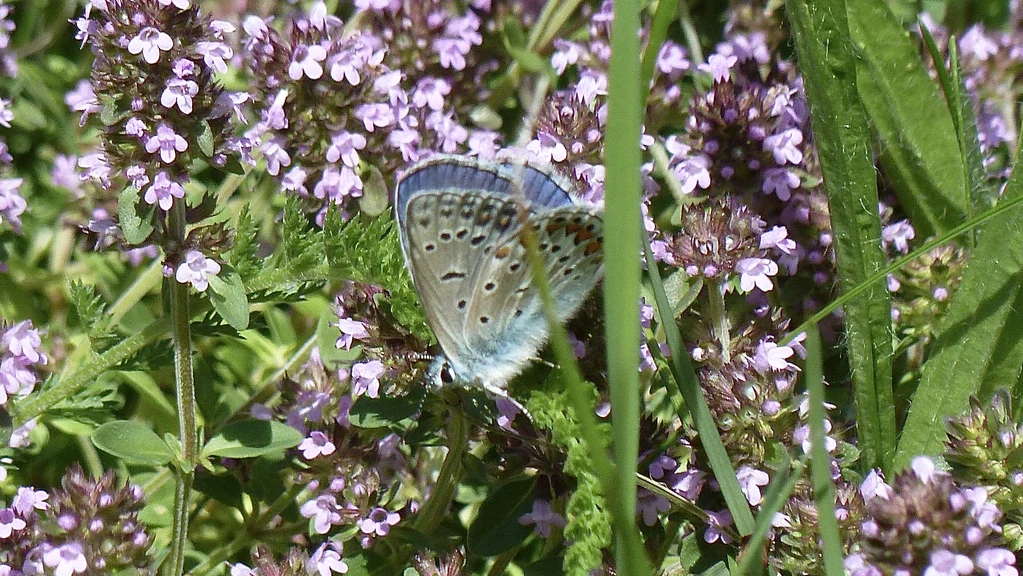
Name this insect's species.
Polyommatus icarus
